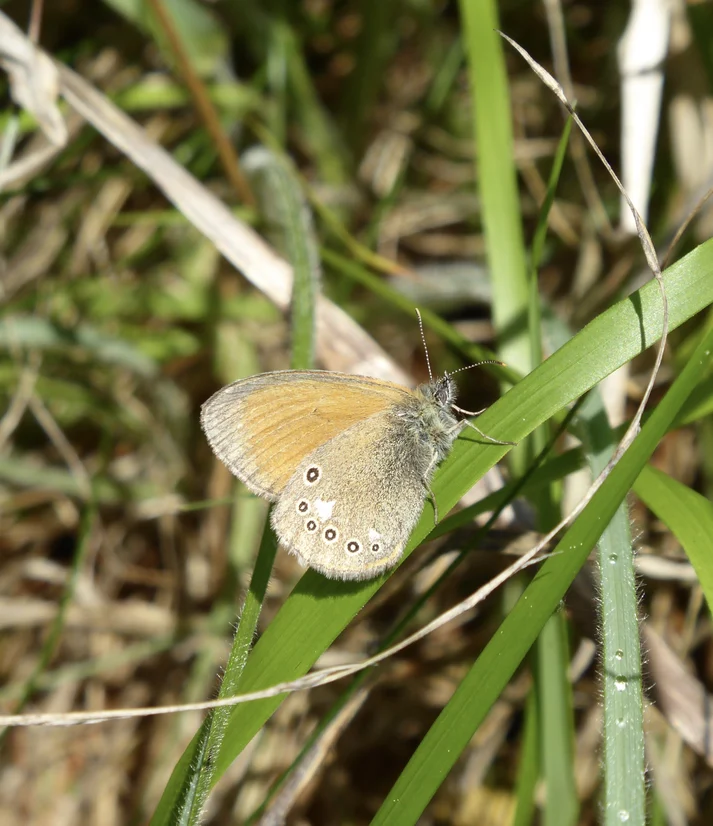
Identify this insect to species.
Coenonympha glycerion (also Coenonympha iphis)
